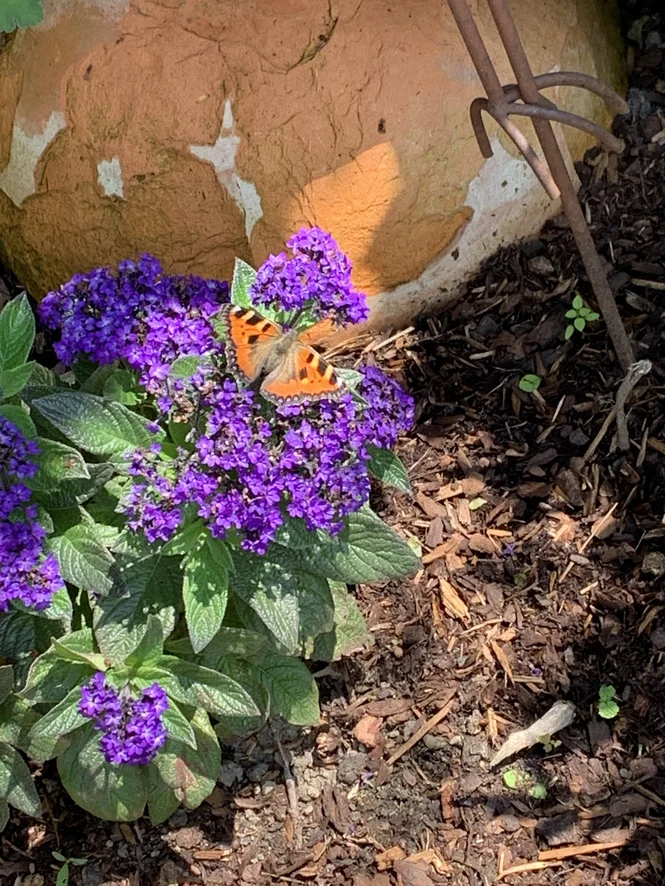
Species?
Aglais urticae
